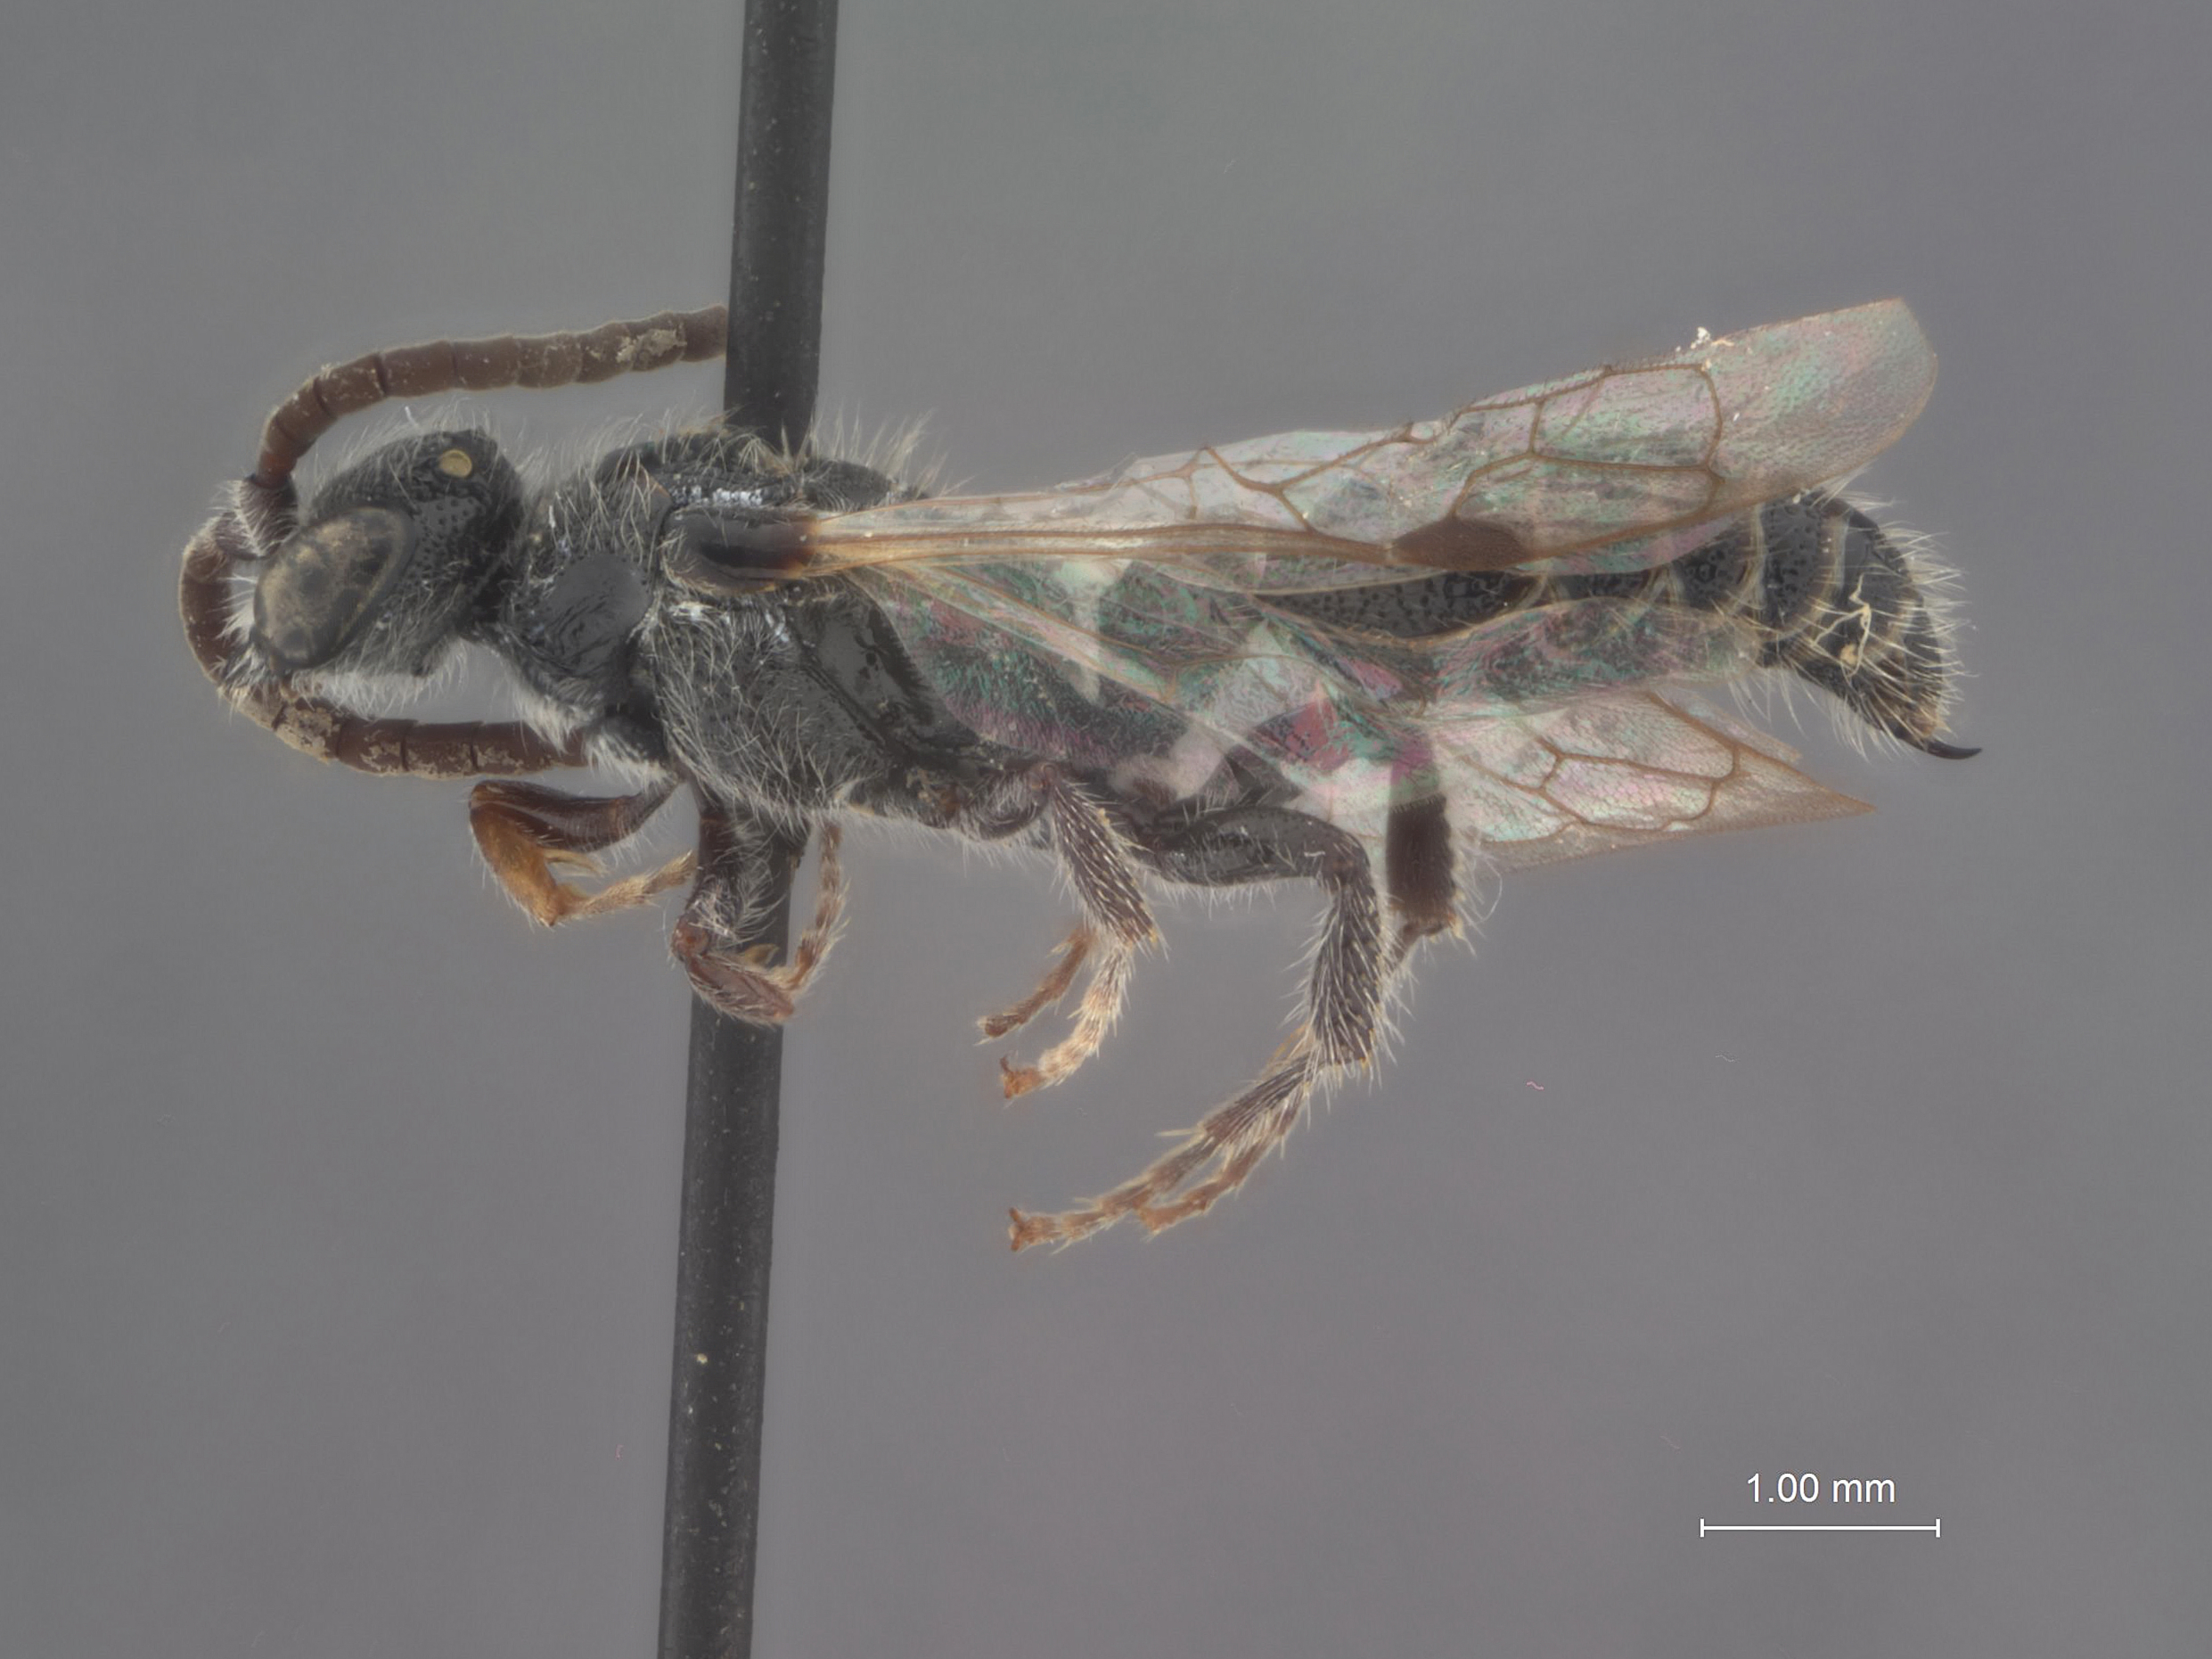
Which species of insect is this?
Krombeinia pellucida
